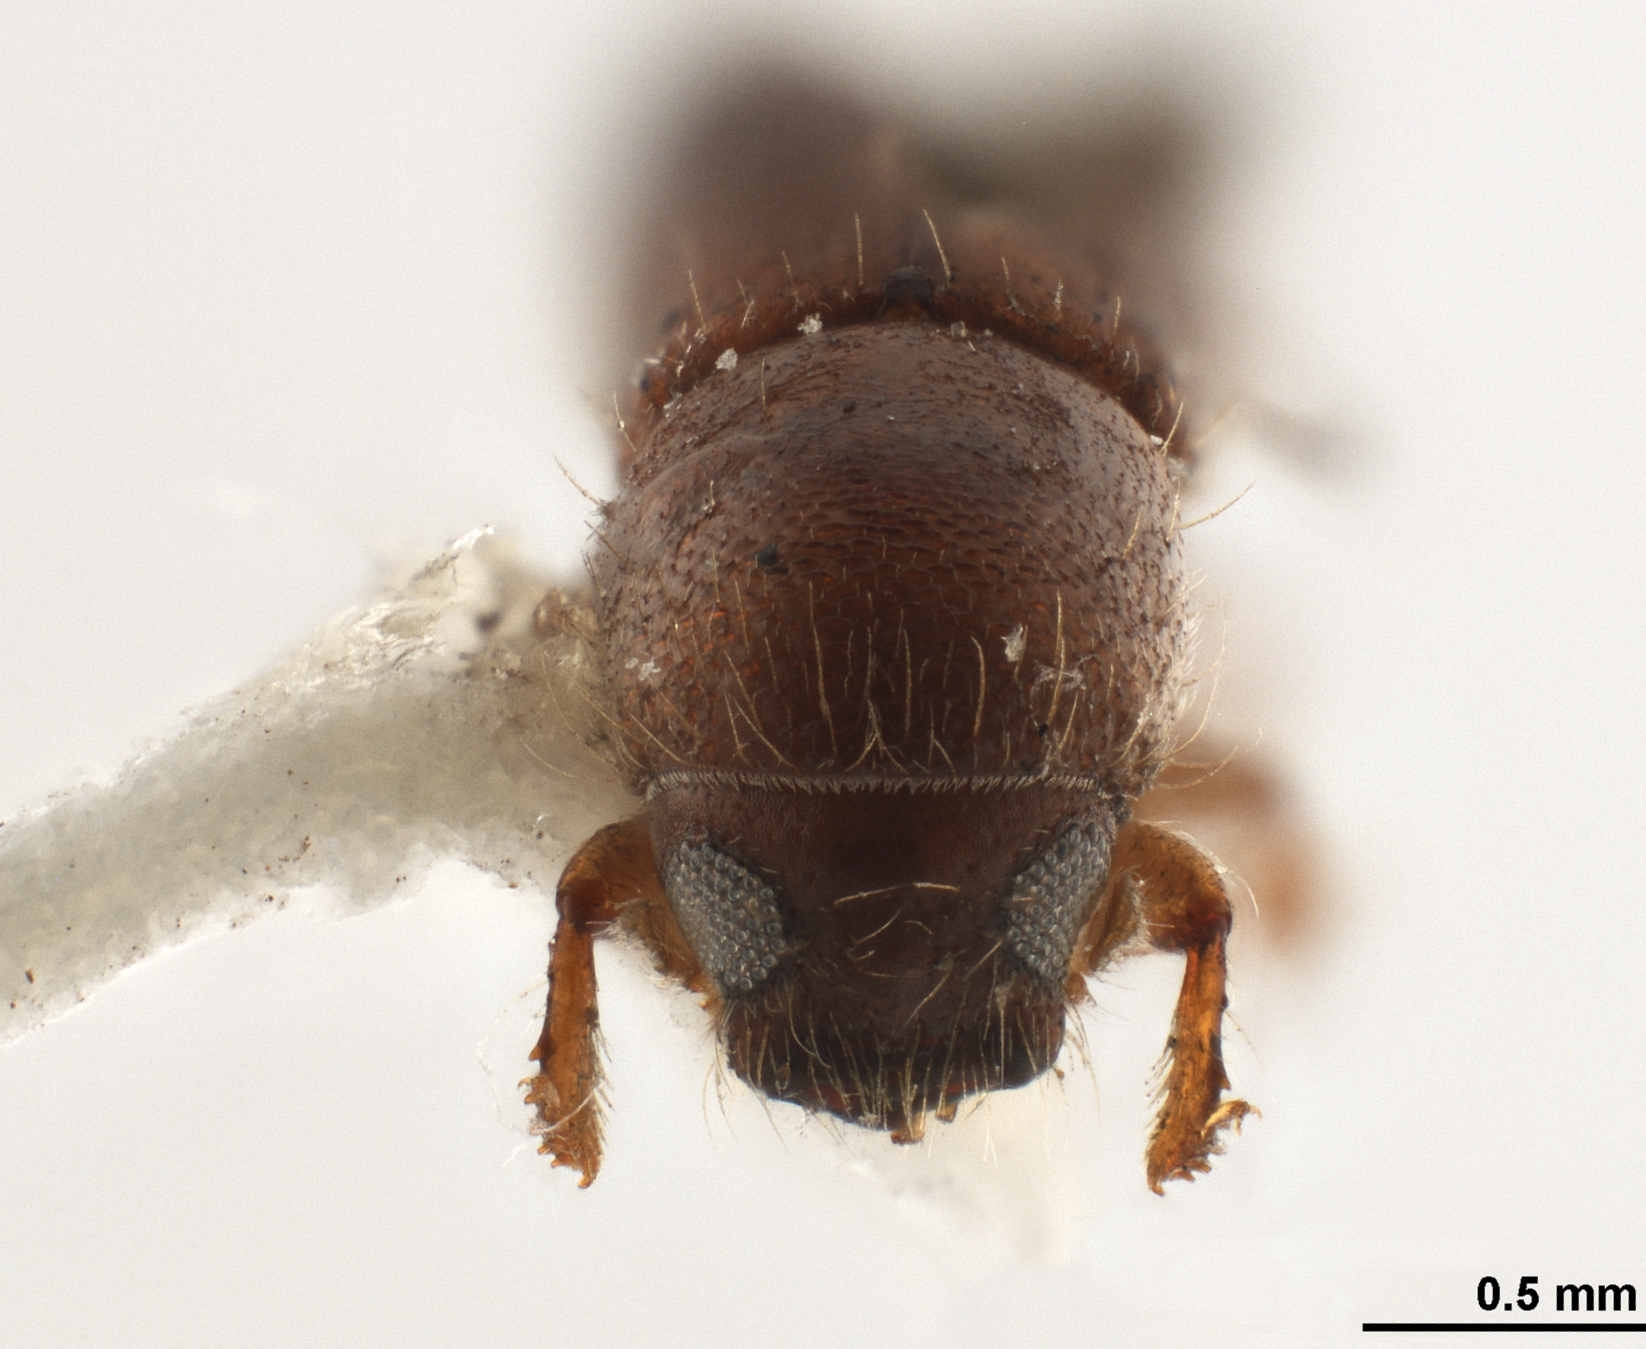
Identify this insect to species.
Cyclorhipidion sus
